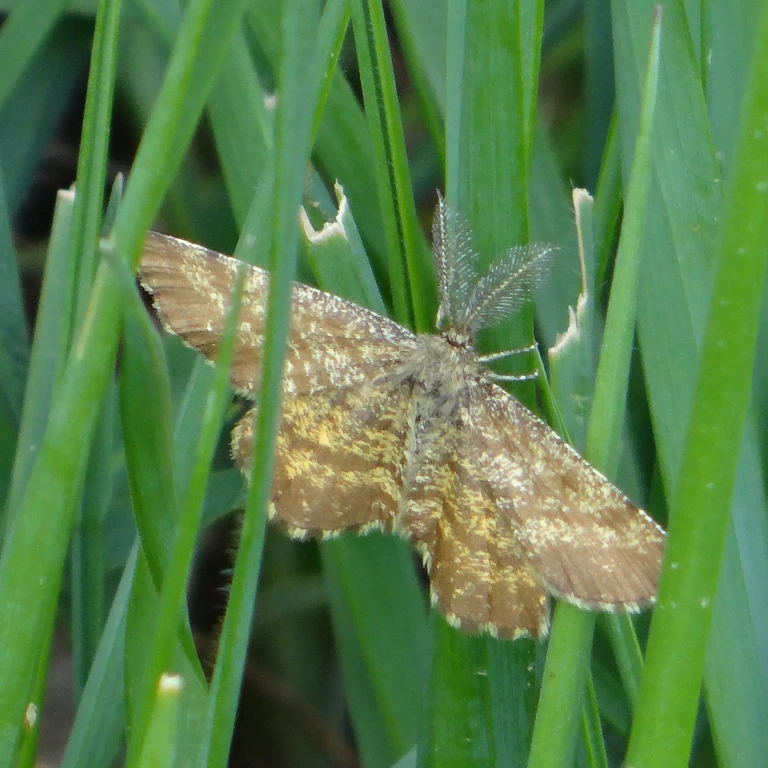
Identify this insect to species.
Ematurga atomaria
